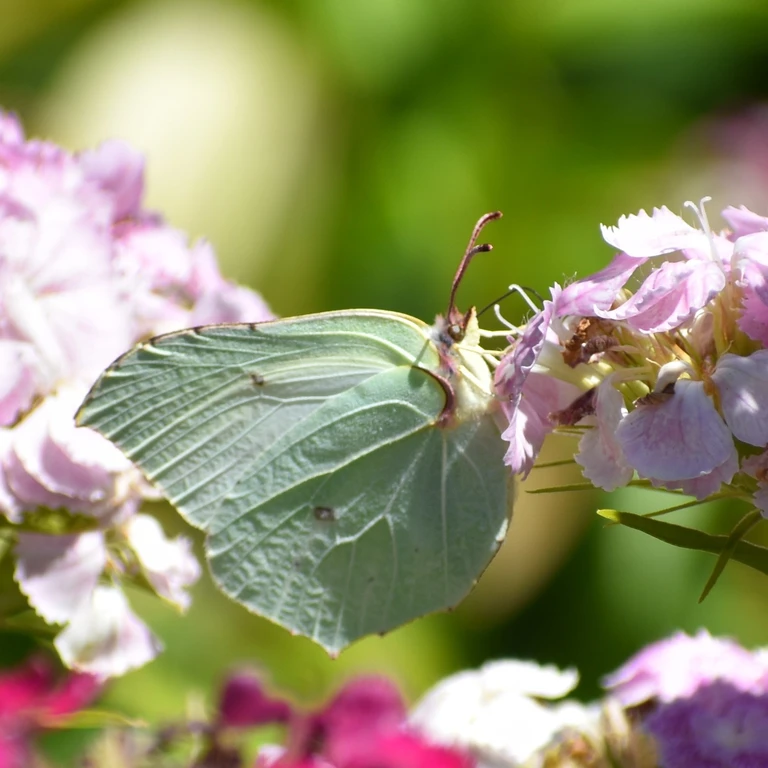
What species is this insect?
Gonepteryx rhamni
